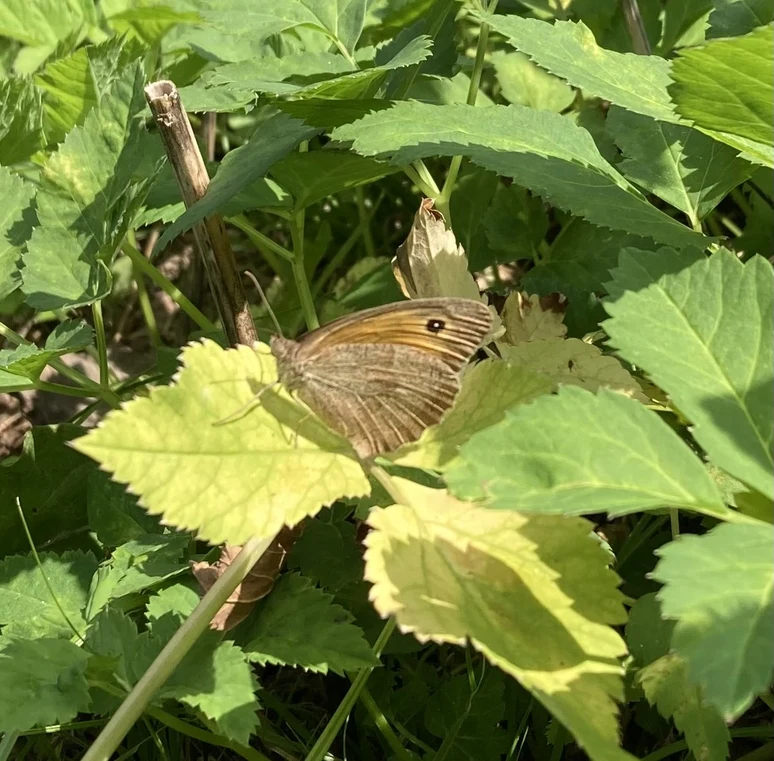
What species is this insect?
Maniola jurtina
